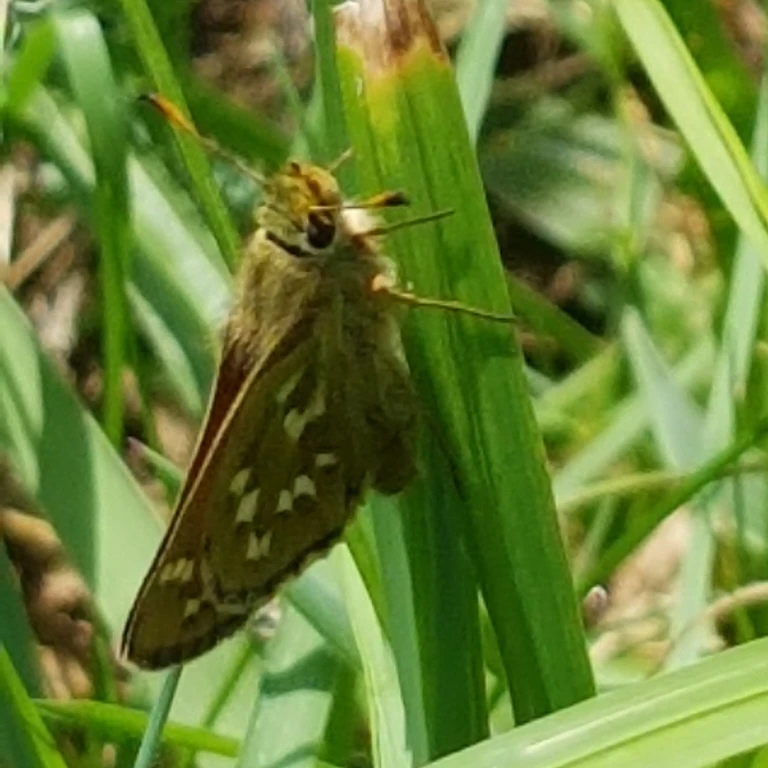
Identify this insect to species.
Hesperia comma
